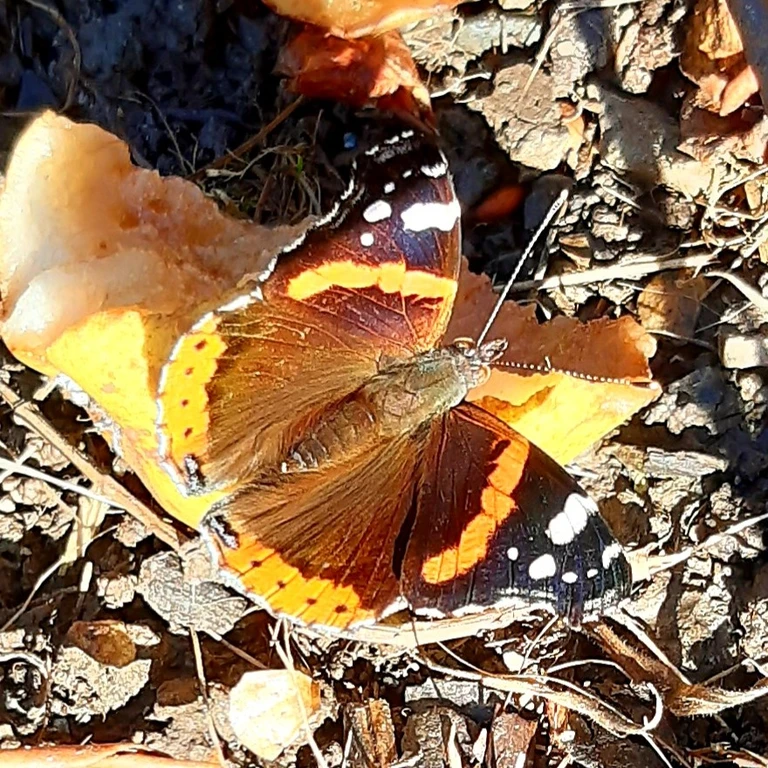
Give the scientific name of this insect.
Vanessa atalanta
